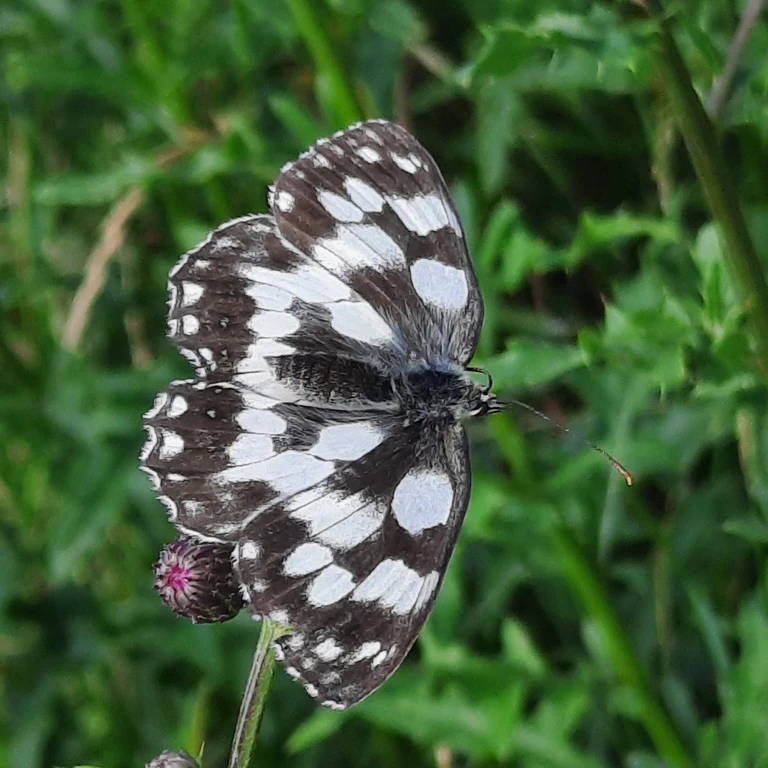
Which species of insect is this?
Melanargia galathea
